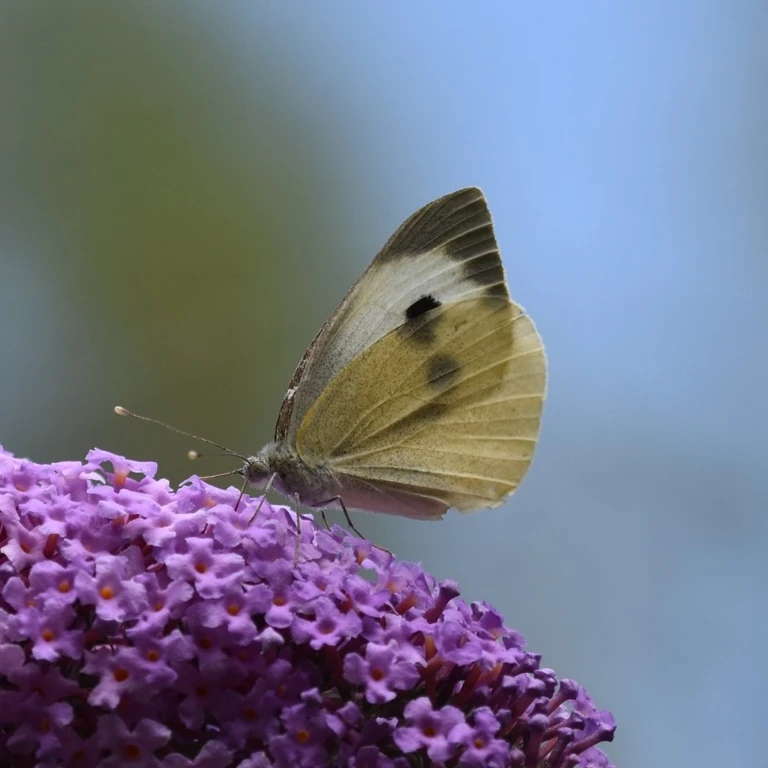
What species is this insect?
Pieris brassicae
